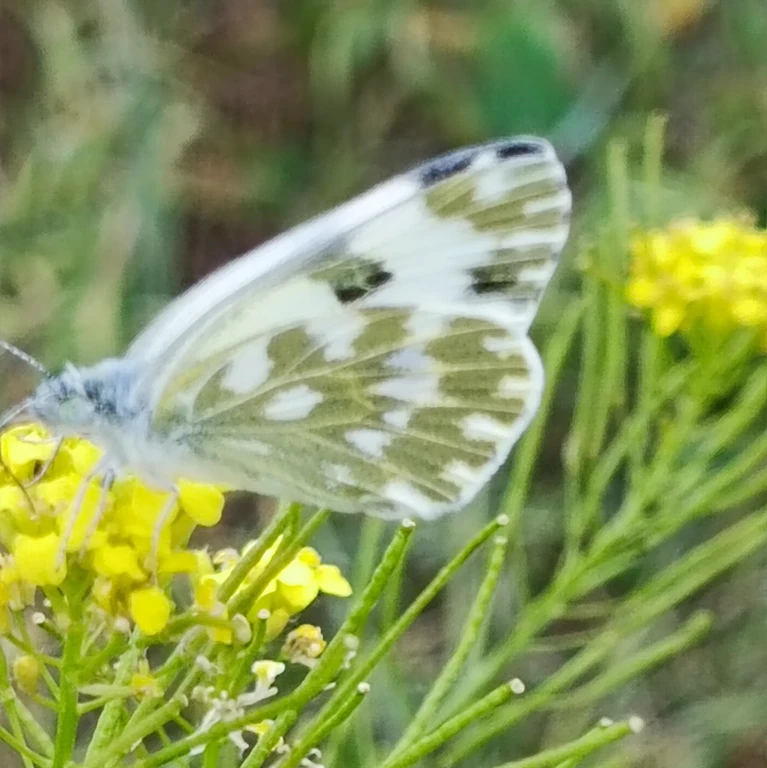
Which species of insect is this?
Pontia edusa
